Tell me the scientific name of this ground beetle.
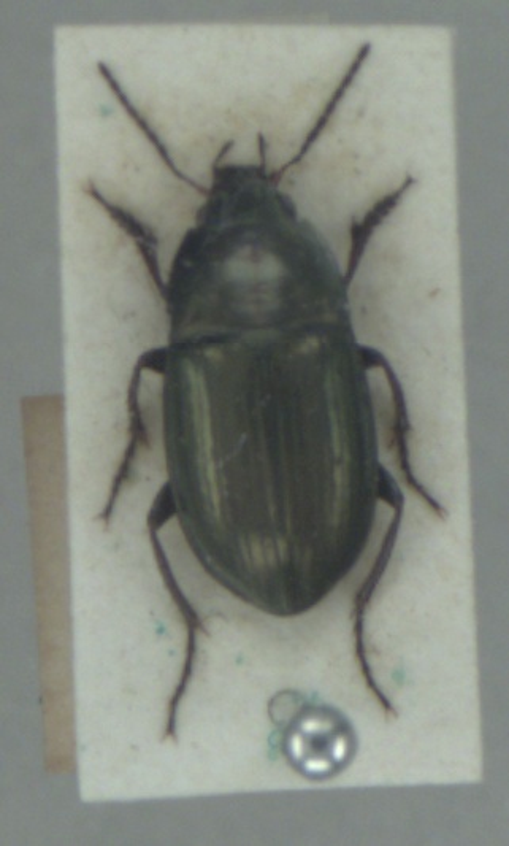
Amara spreta
